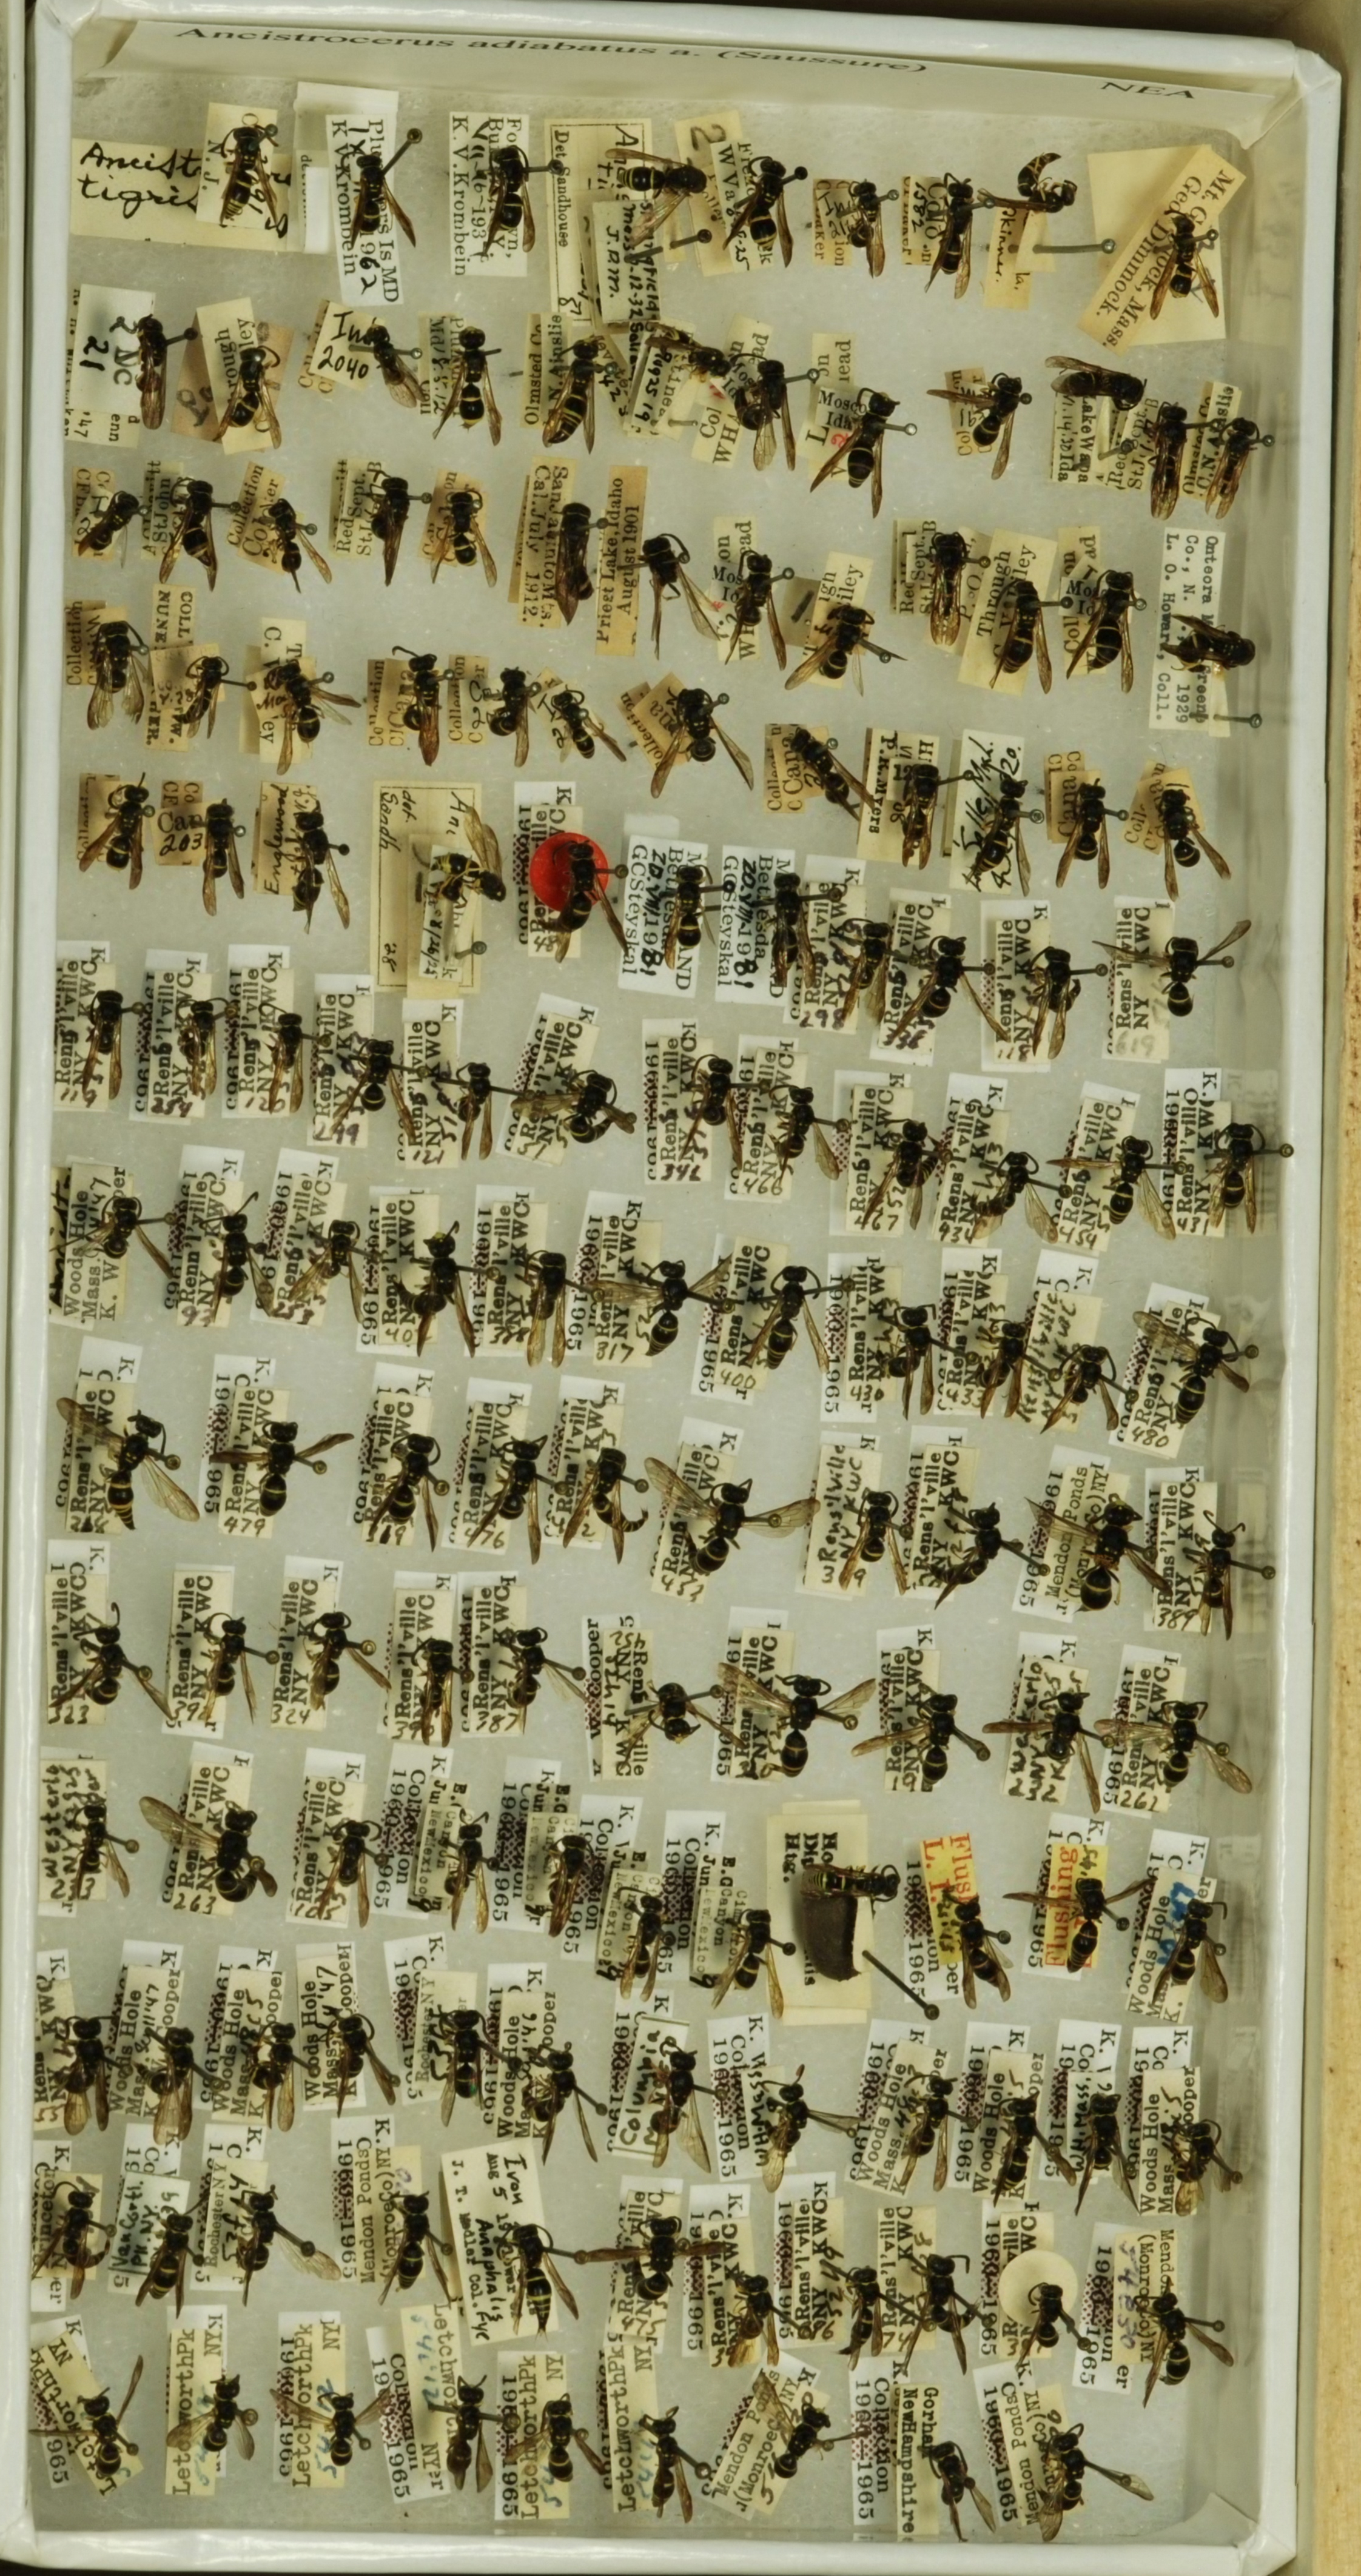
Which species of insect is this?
Ancistrocerus adiabatus
